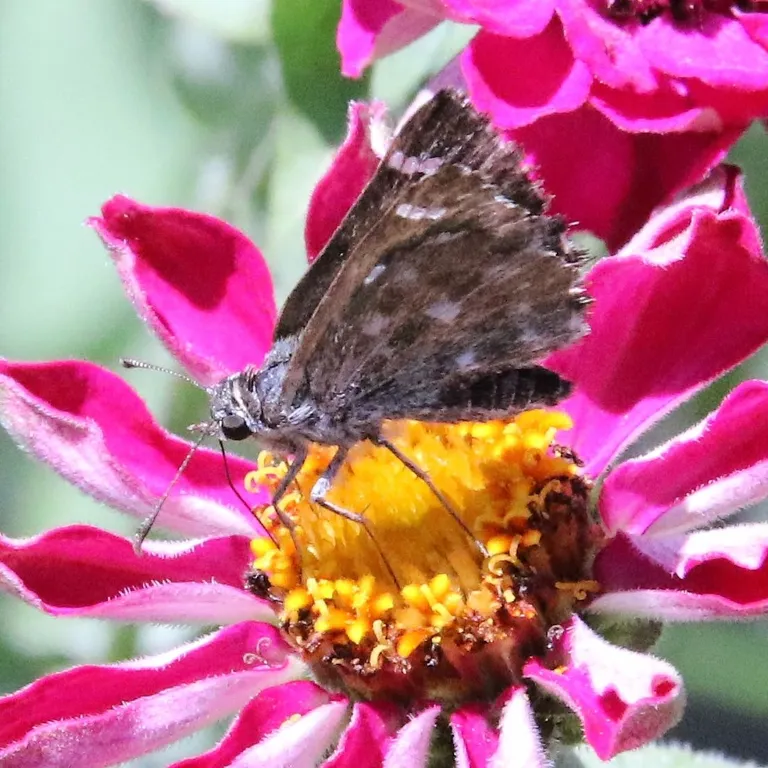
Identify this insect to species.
Carcharodus alceae
